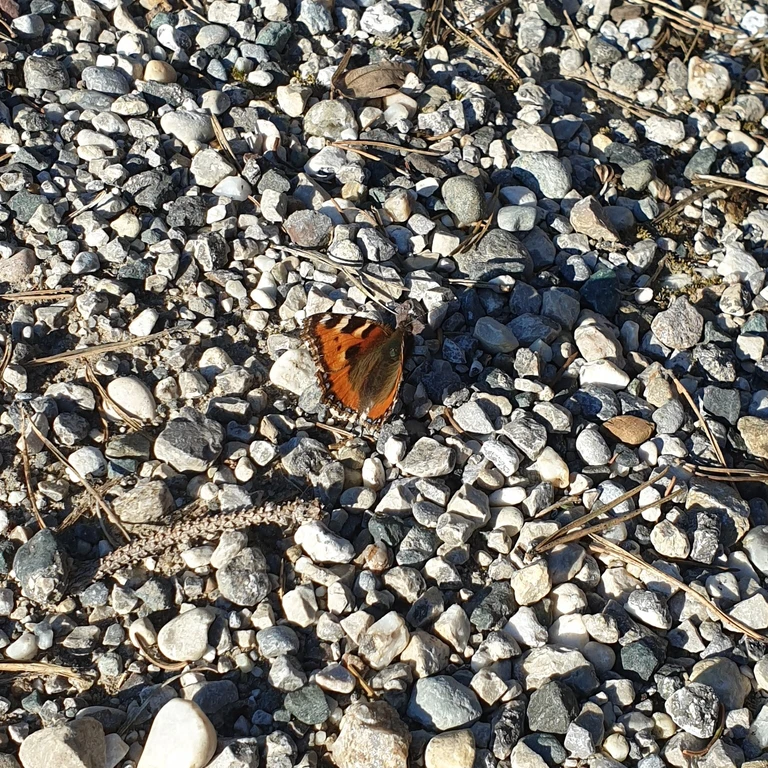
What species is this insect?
Aglais urticae
